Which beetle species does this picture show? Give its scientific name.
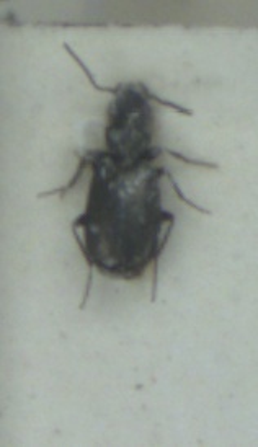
Syntomus foveatus
